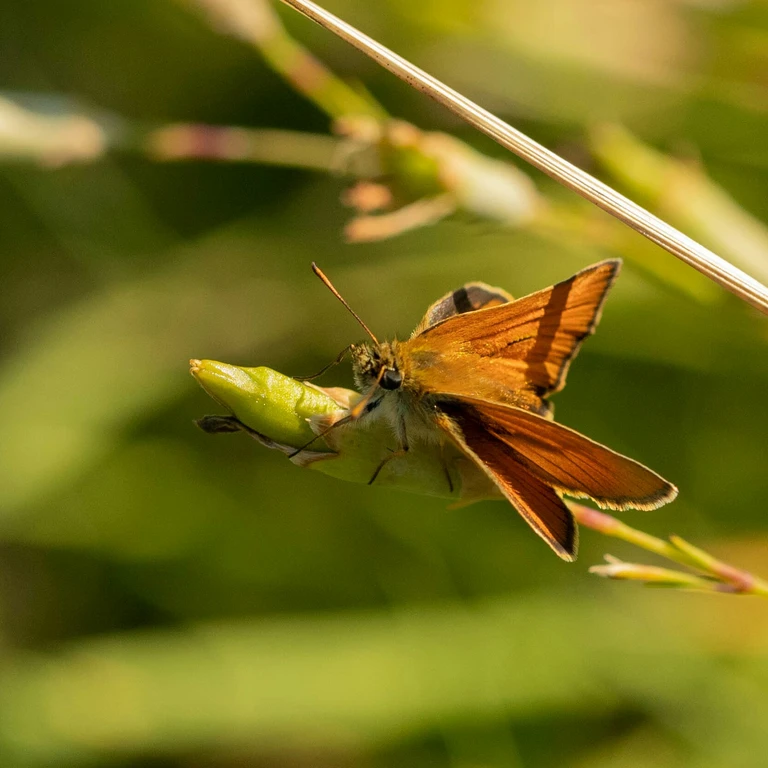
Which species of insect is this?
Thymelicus lineola
